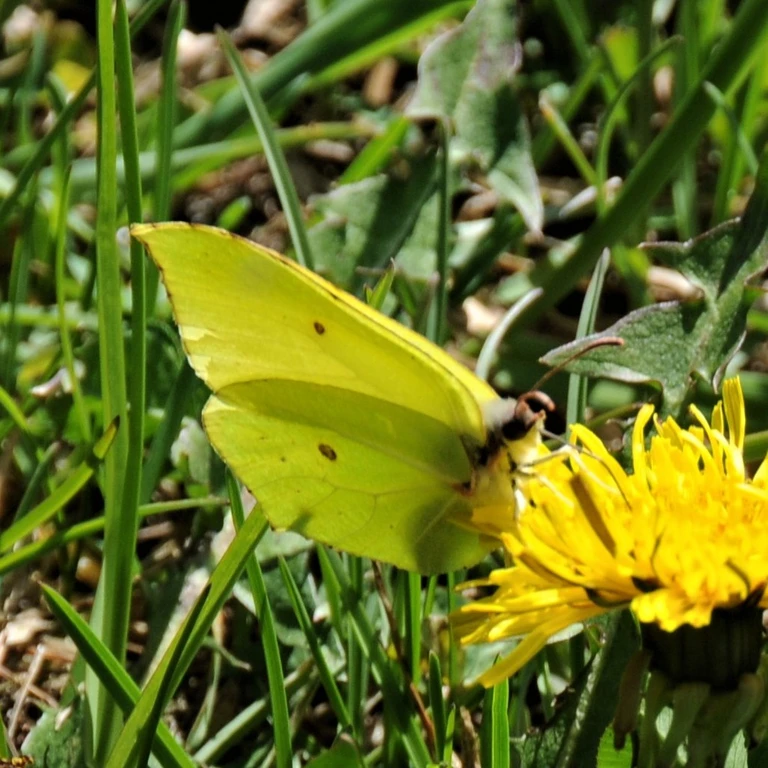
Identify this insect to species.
Gonepteryx rhamni
